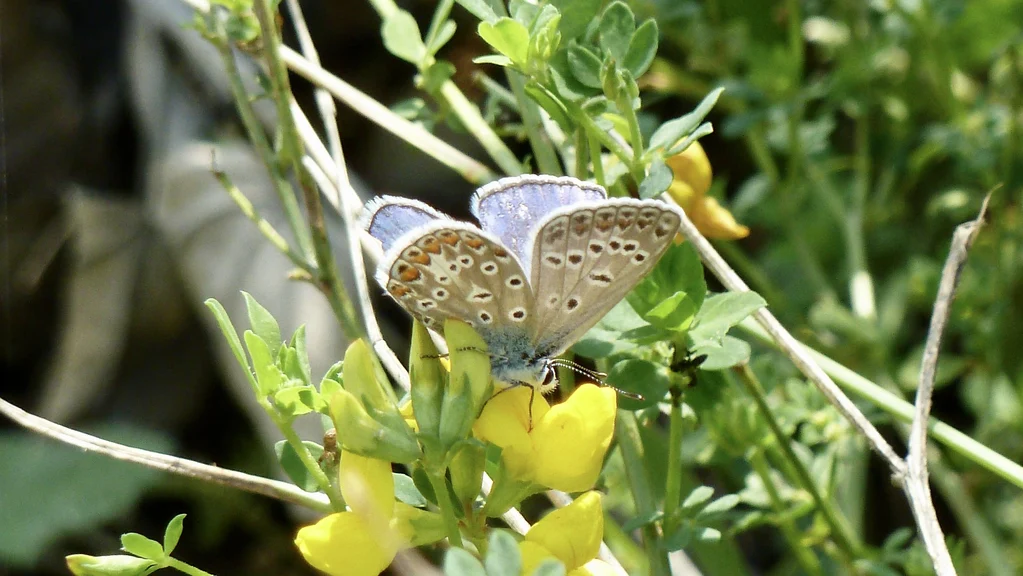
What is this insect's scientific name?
Polyommatus icarus
